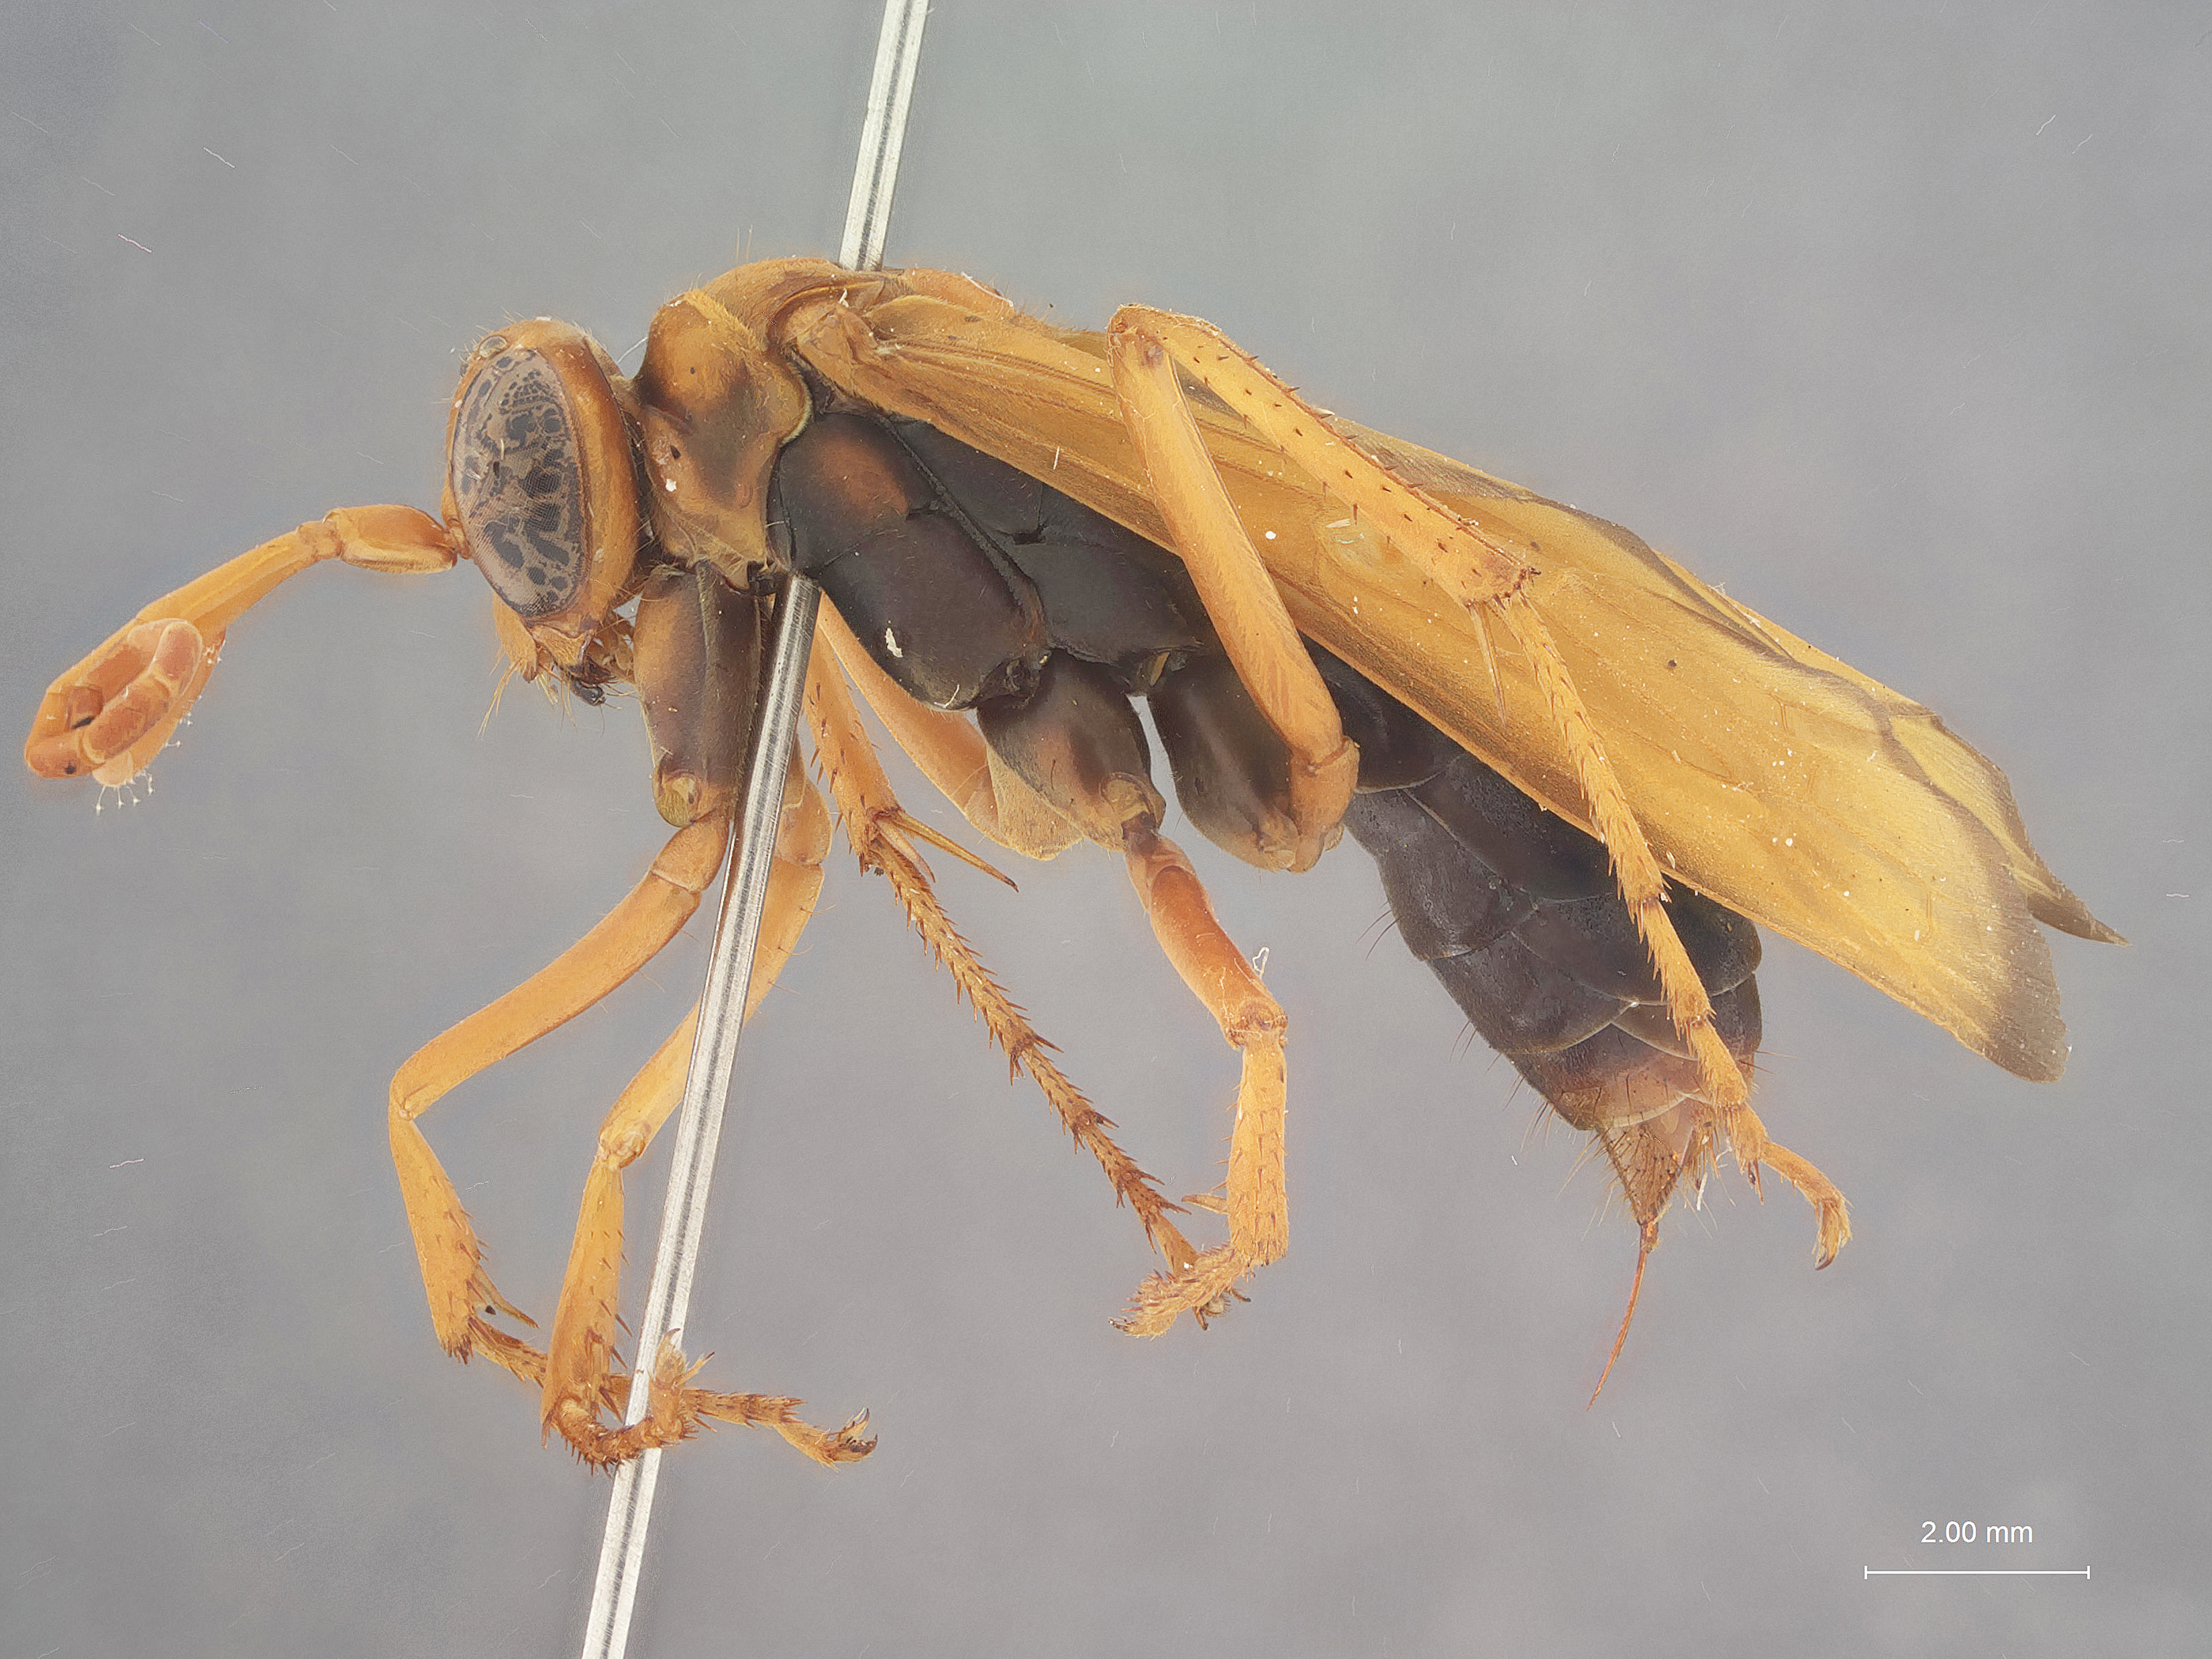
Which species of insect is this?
Hemipepsis pseudoconvexa
